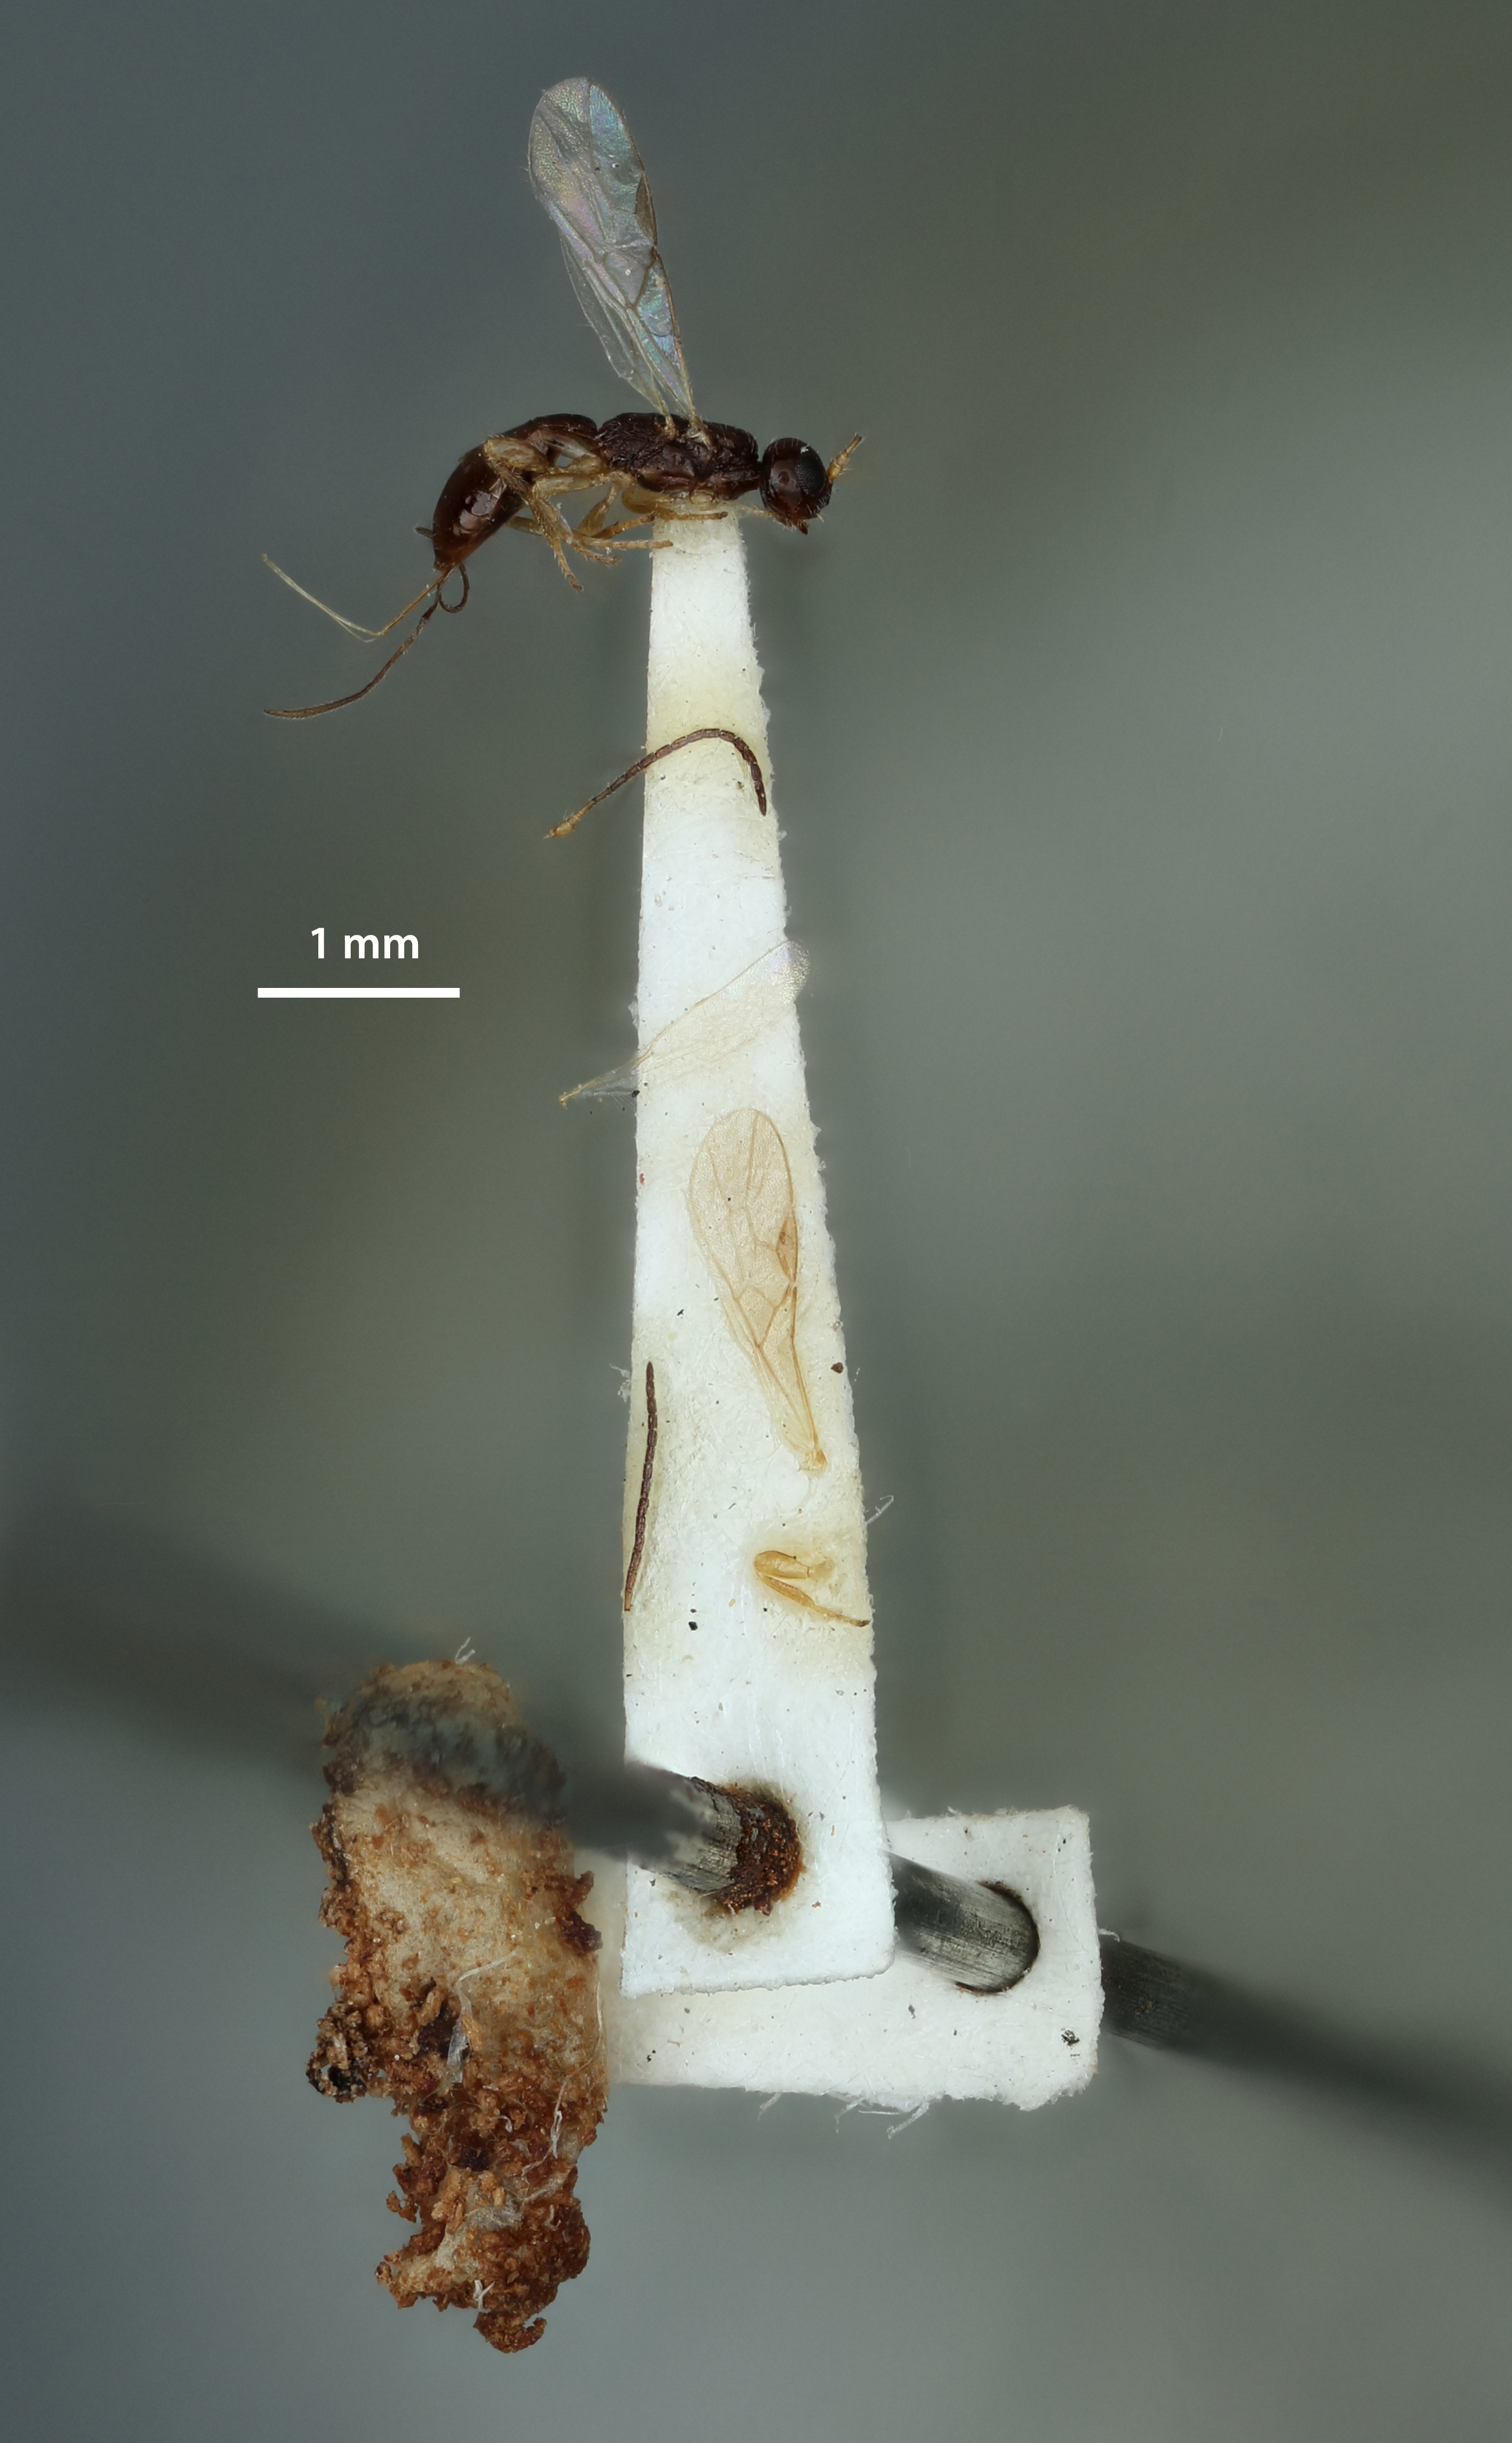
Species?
Lysitermus scolyticida
